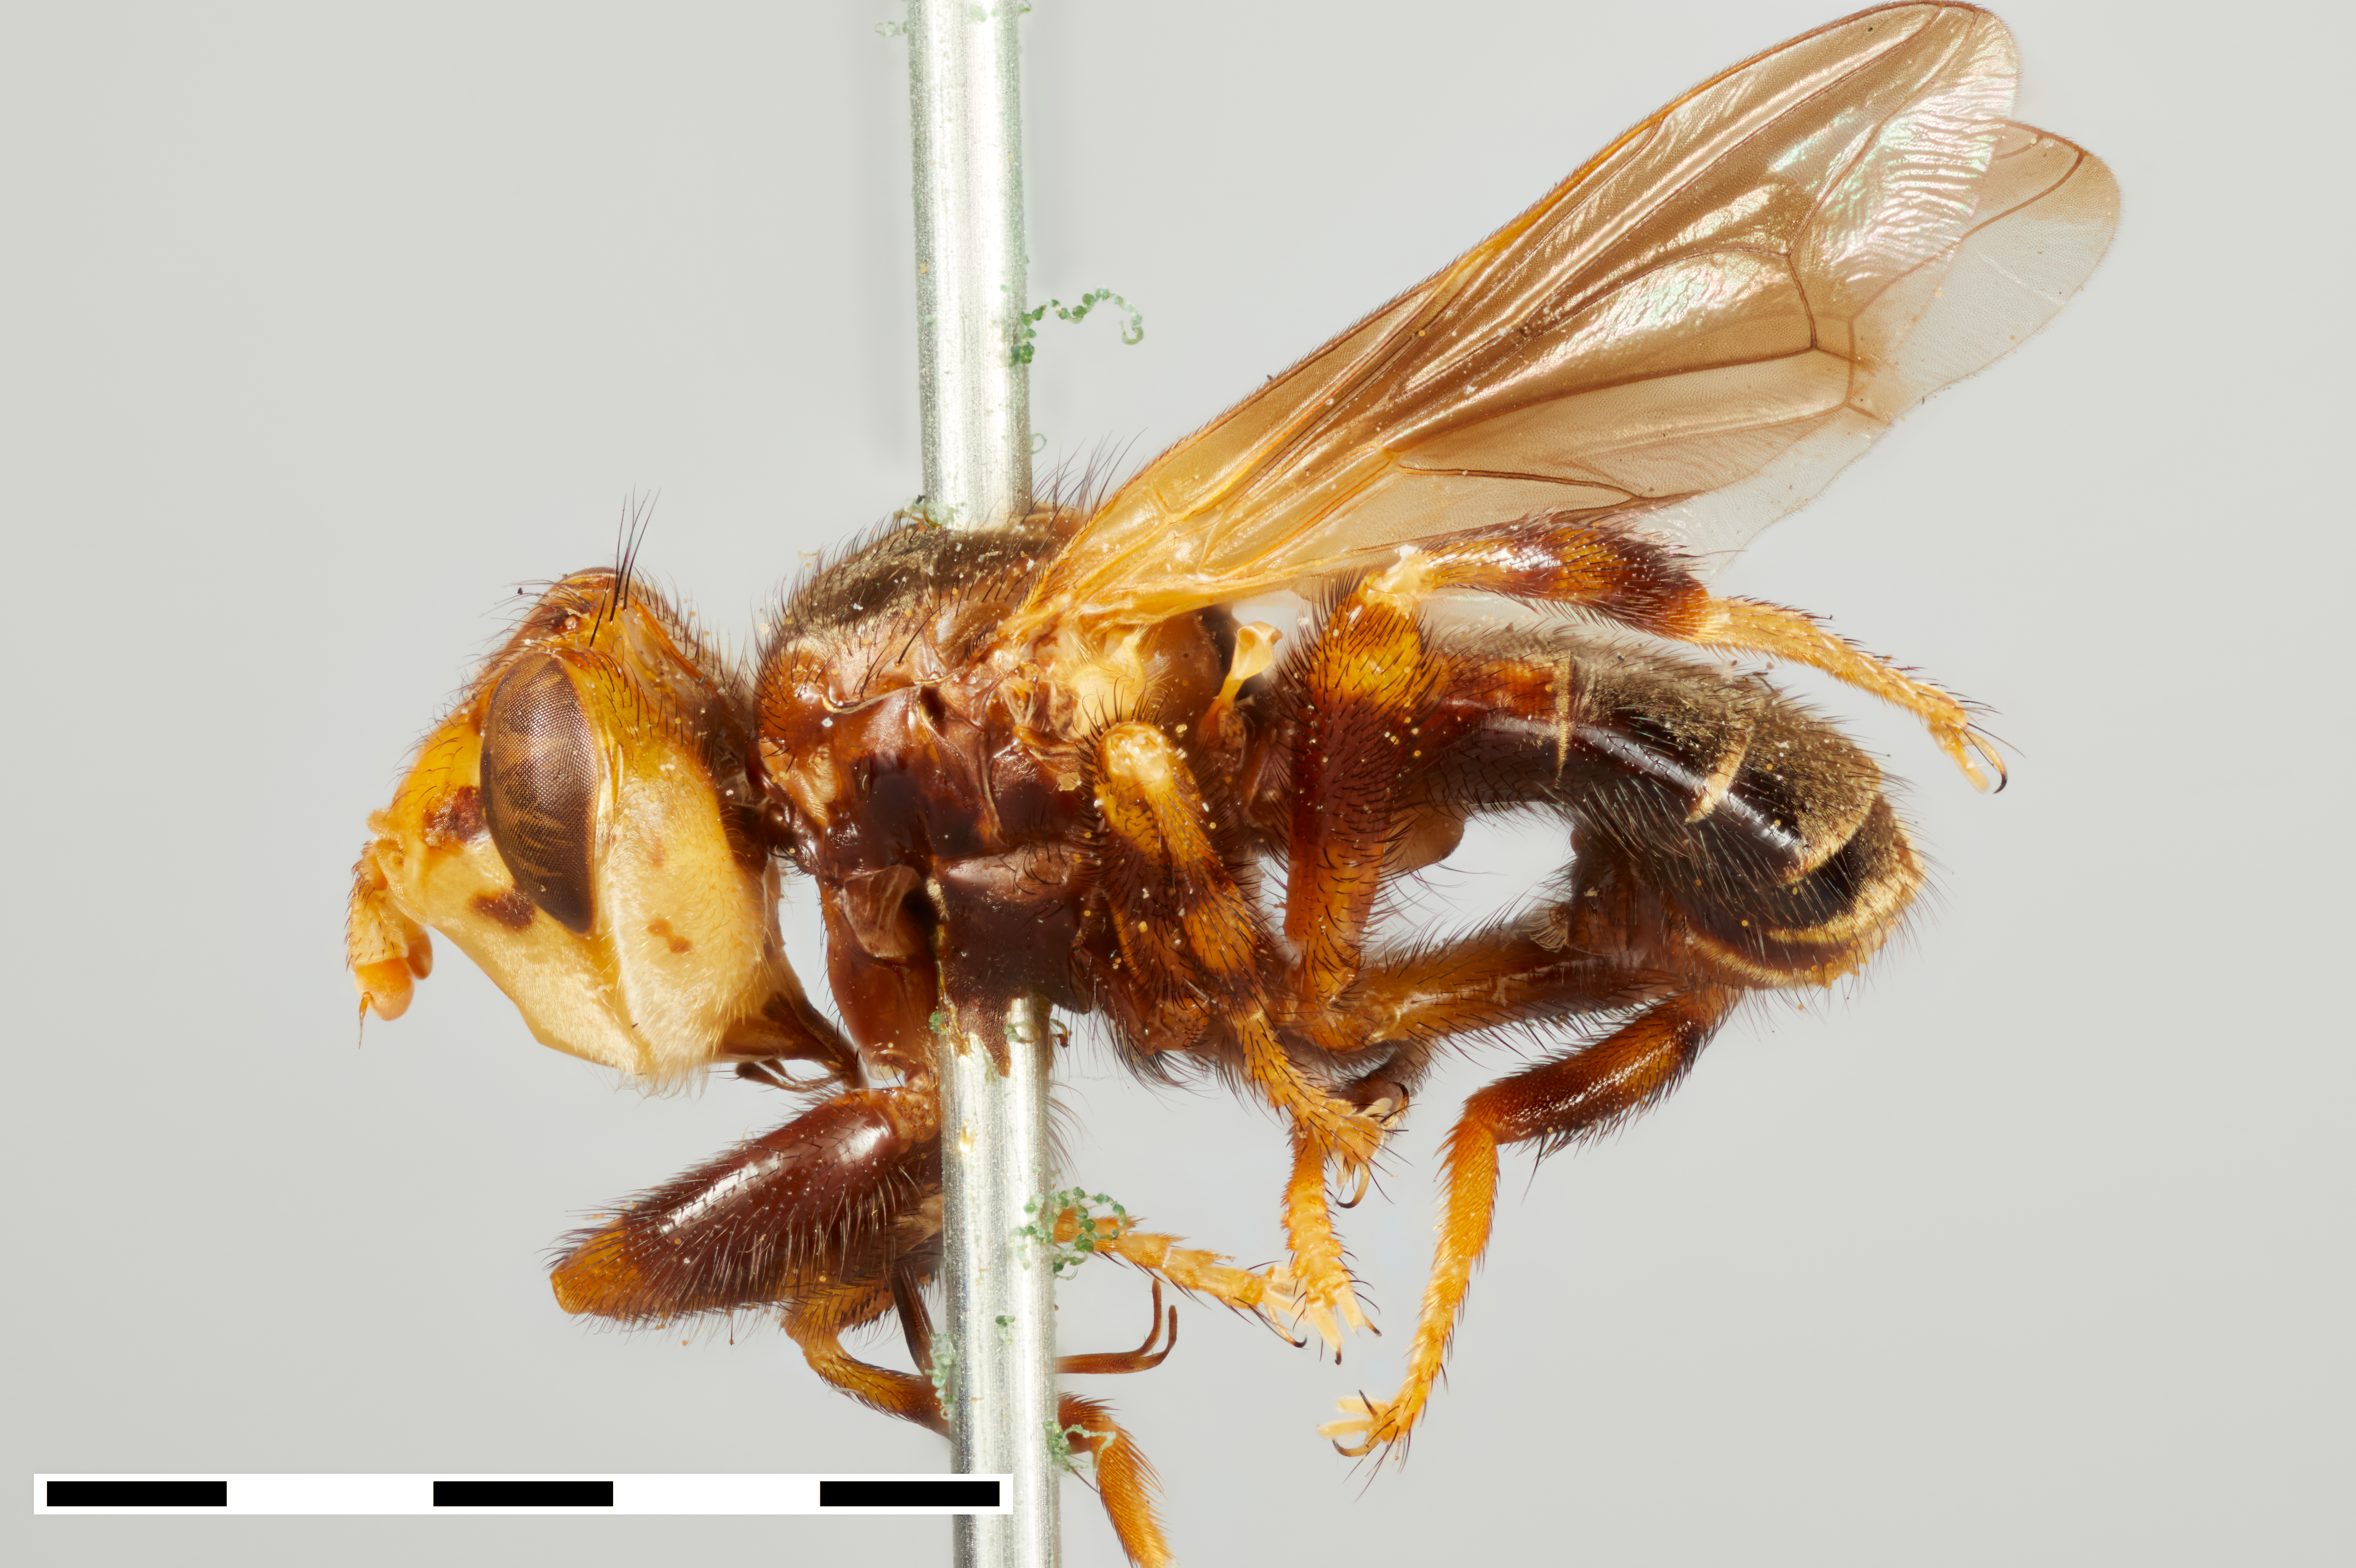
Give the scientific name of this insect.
Myopa pulchra
